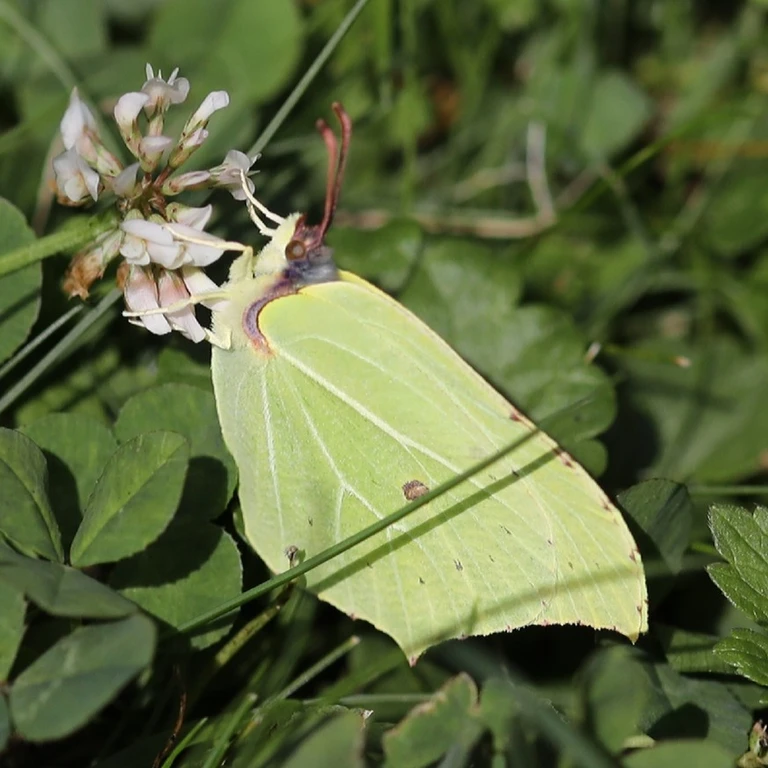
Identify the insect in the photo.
Gonepteryx rhamni
